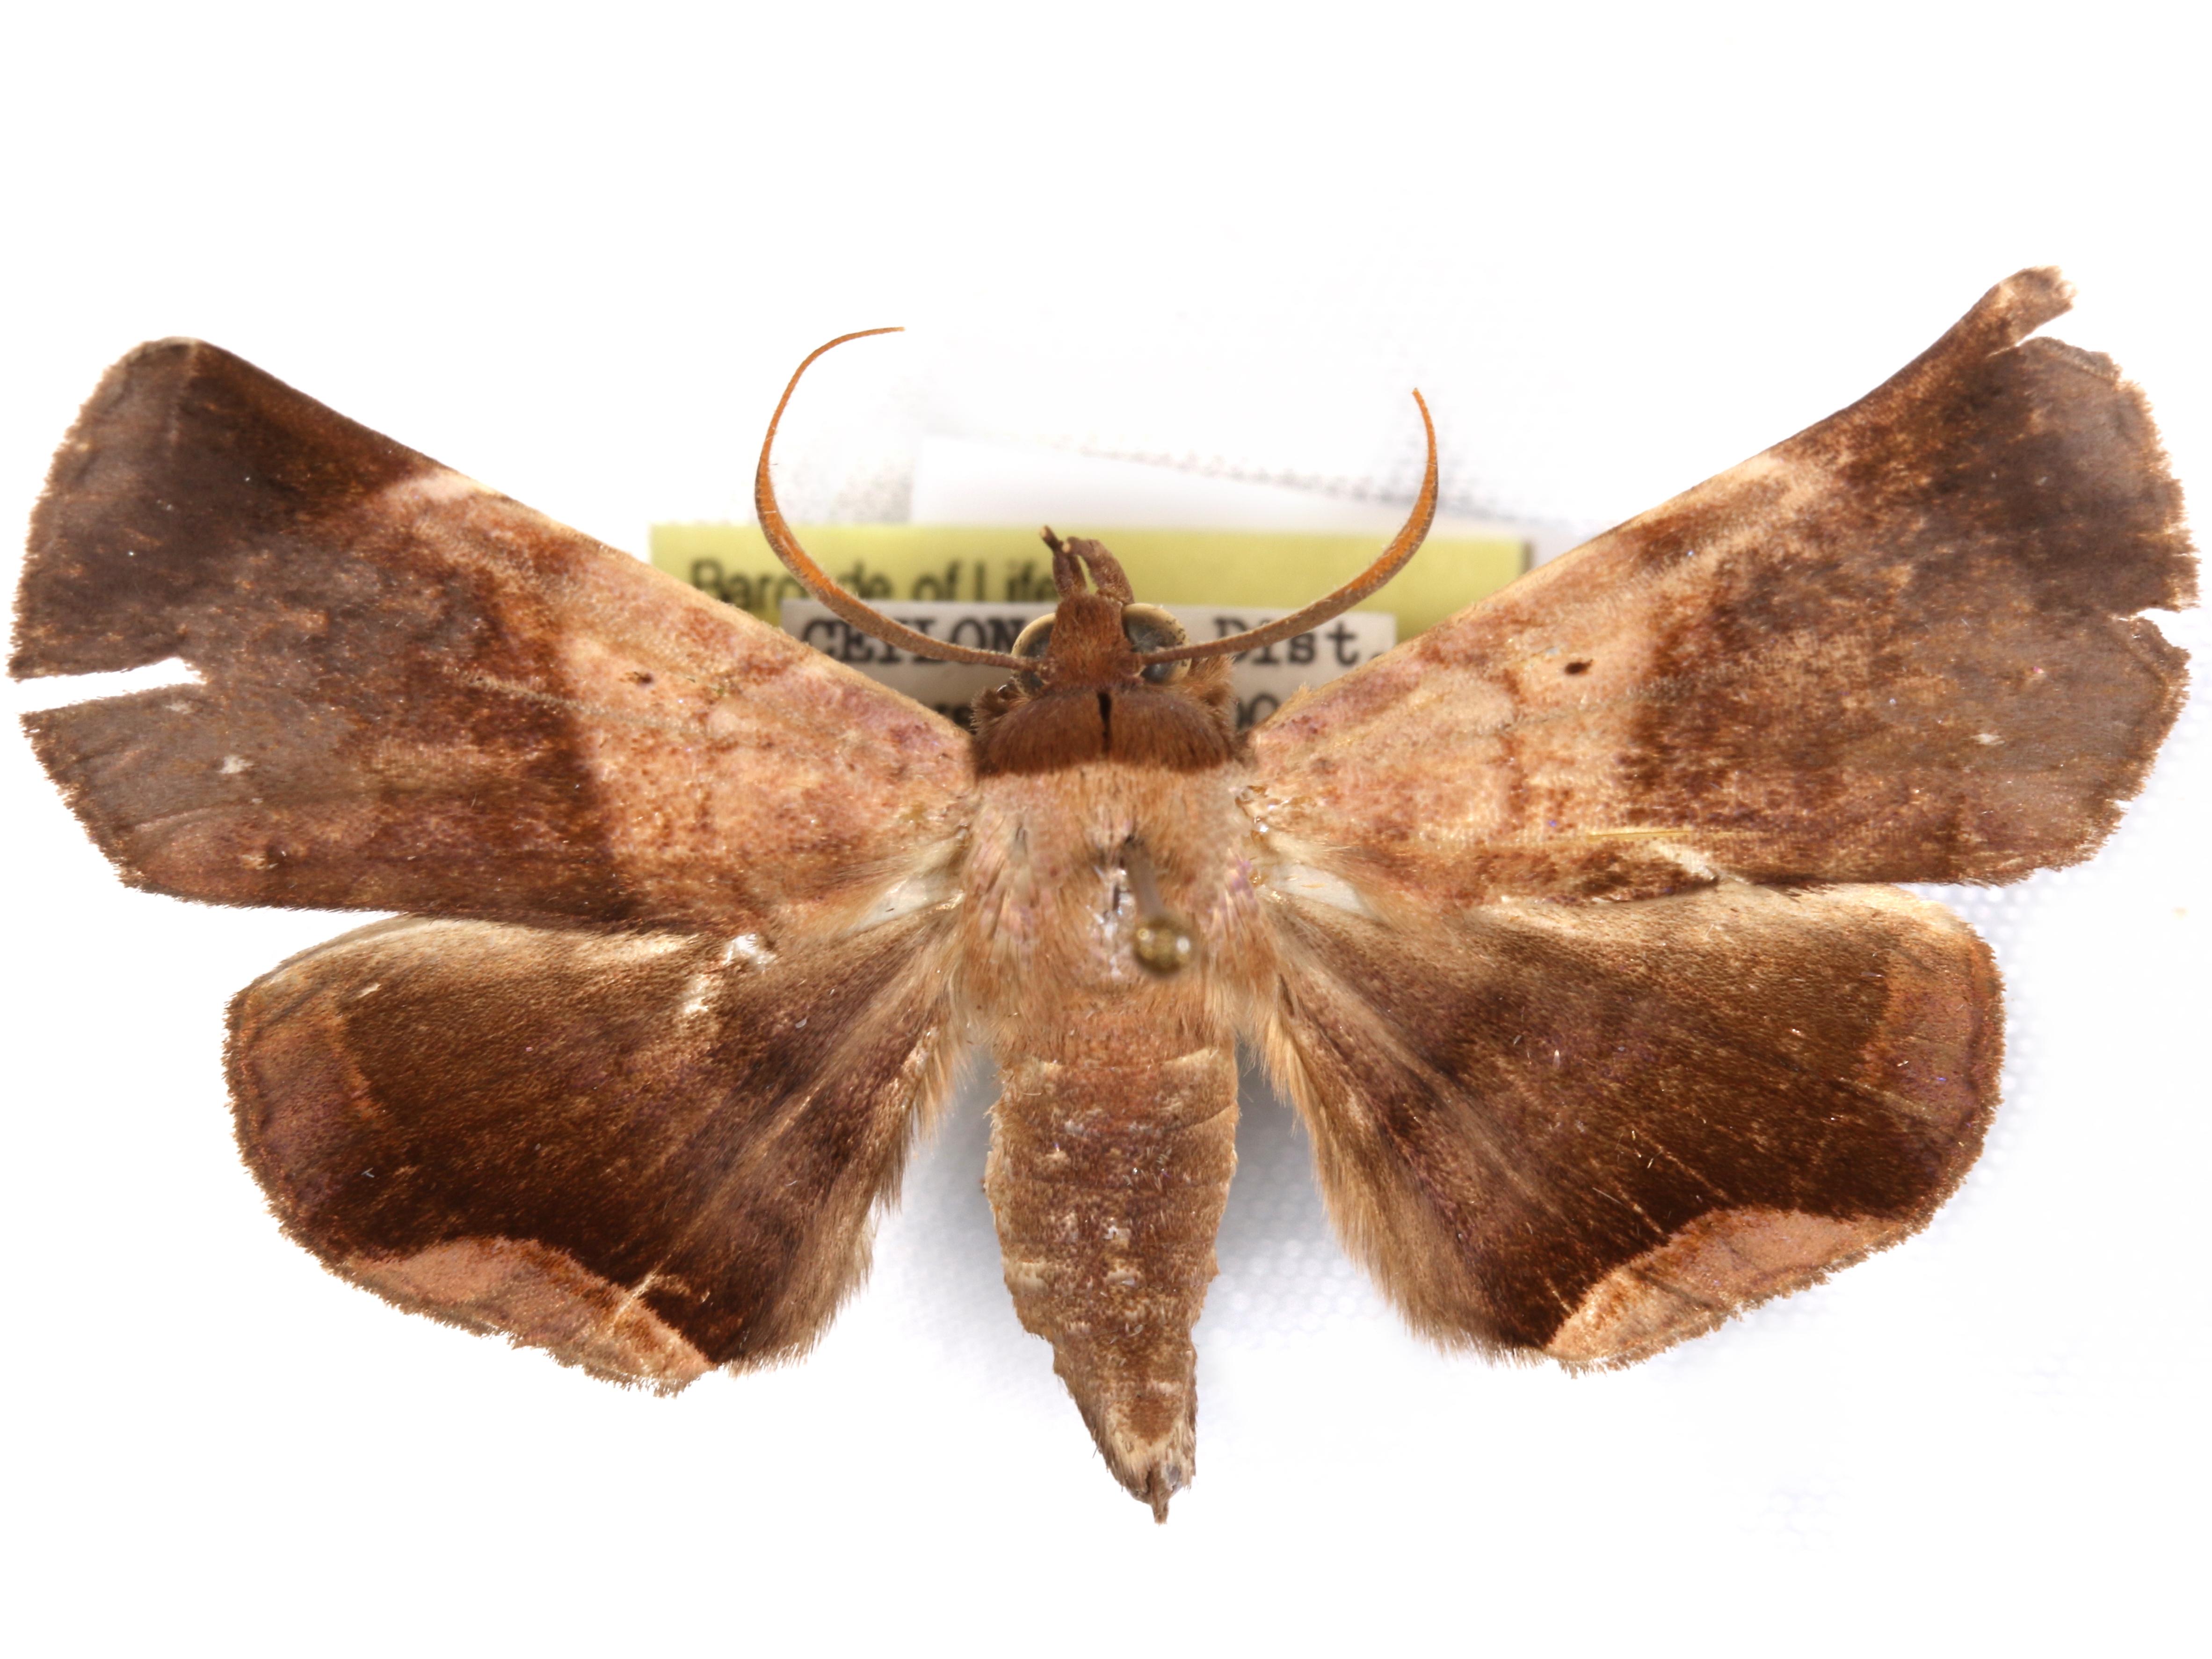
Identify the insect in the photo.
Psimada quadripennis
